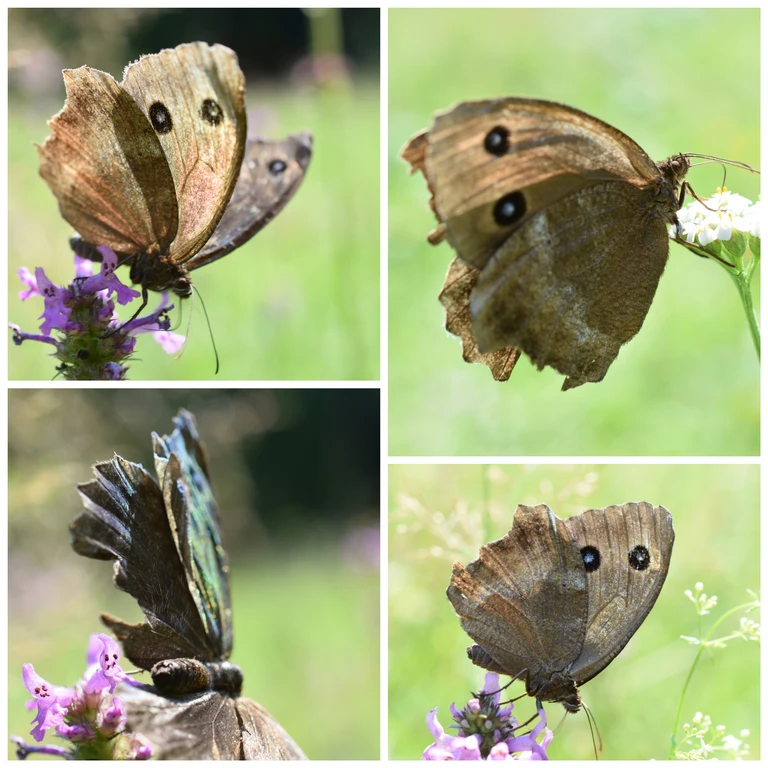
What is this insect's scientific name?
Minois dryas
